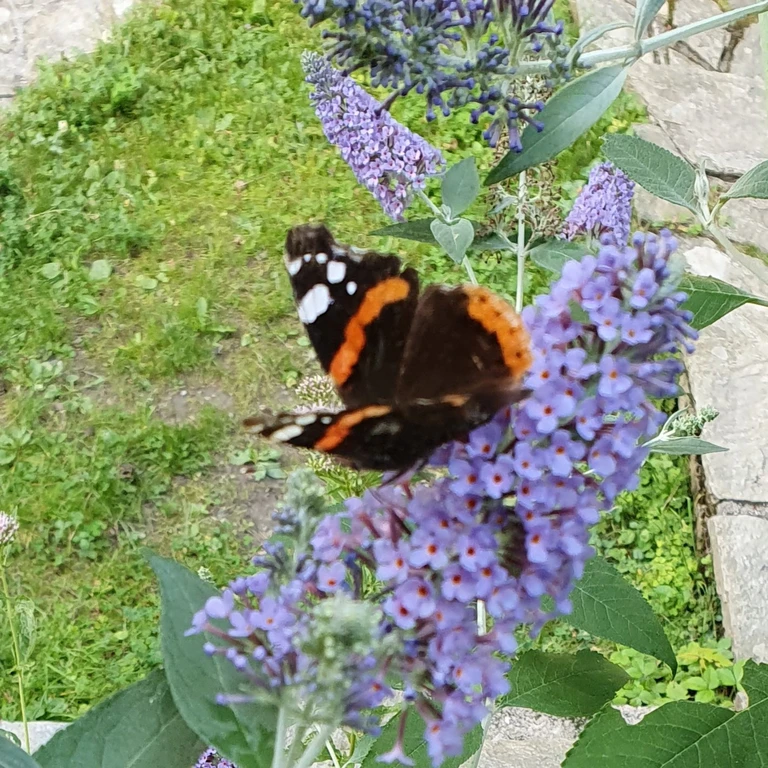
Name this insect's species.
Vanessa atalanta
